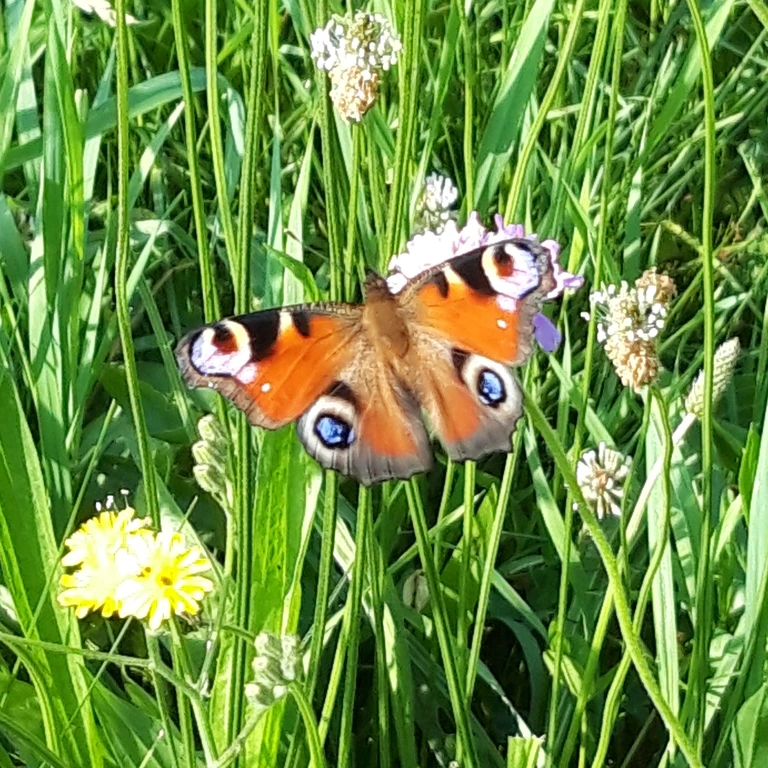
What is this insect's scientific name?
Aglais io
